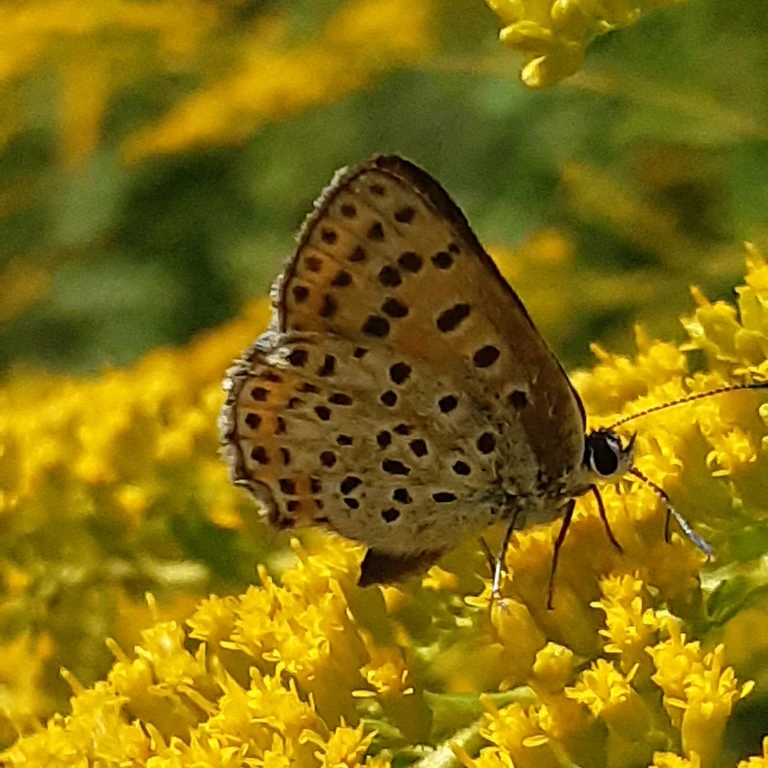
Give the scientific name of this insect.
Lycaena tityrus (also Loweia tityrus)
